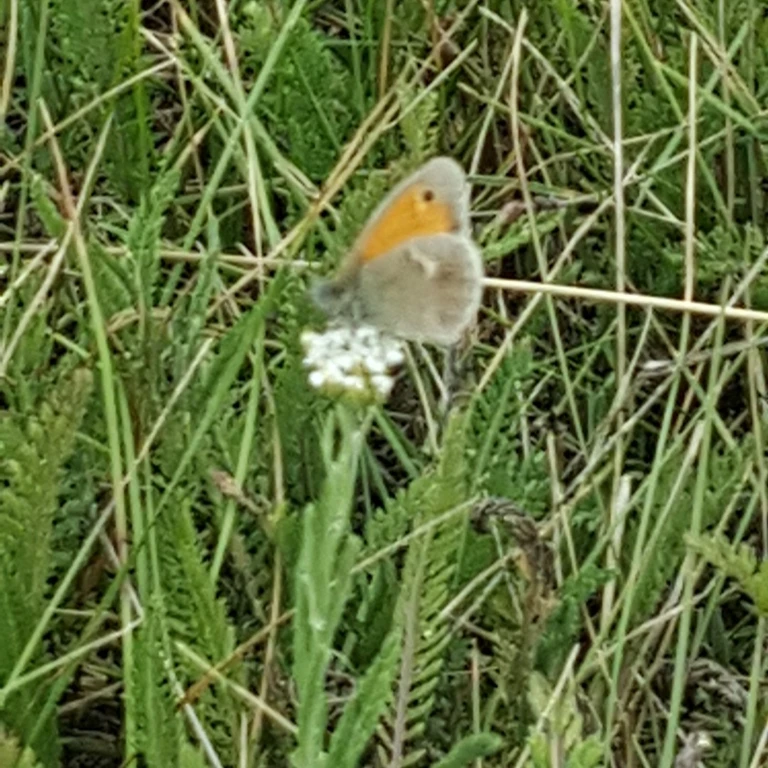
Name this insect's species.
Coenonympha pamphilus
